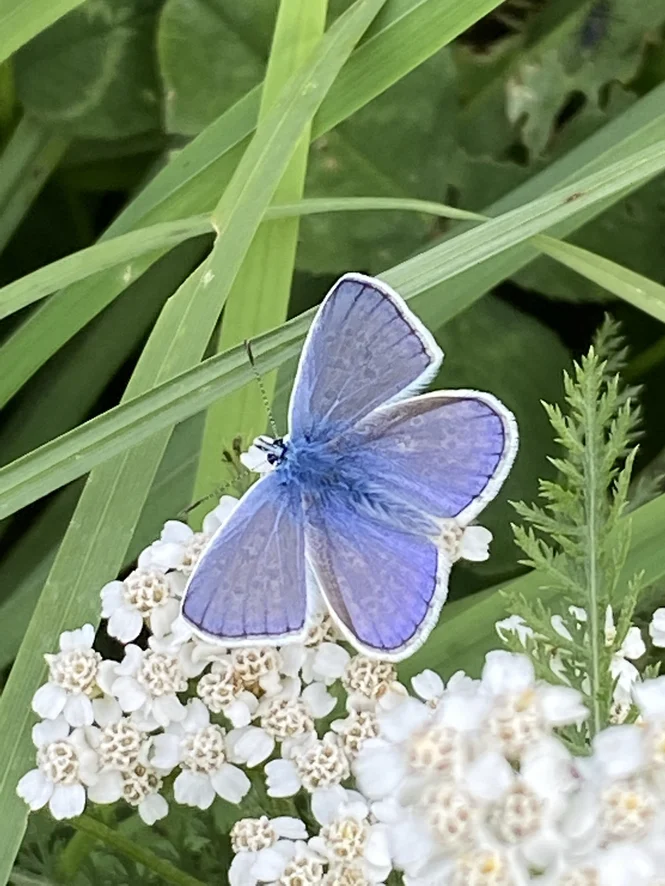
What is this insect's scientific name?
Polyommatus icarus
